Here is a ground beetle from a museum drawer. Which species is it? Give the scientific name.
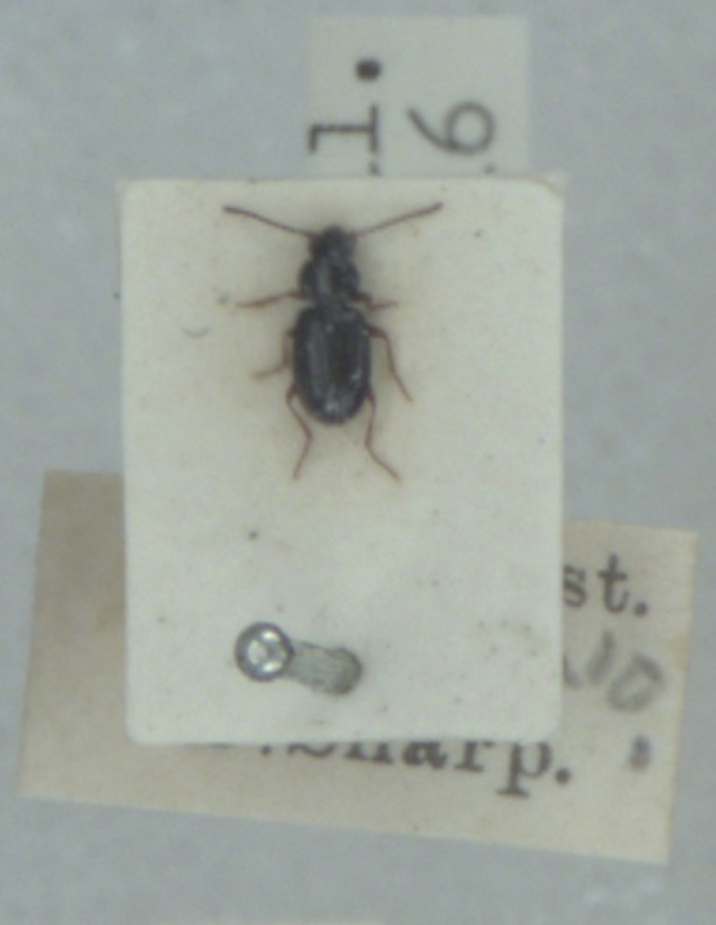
Bembidion mannerheimii
